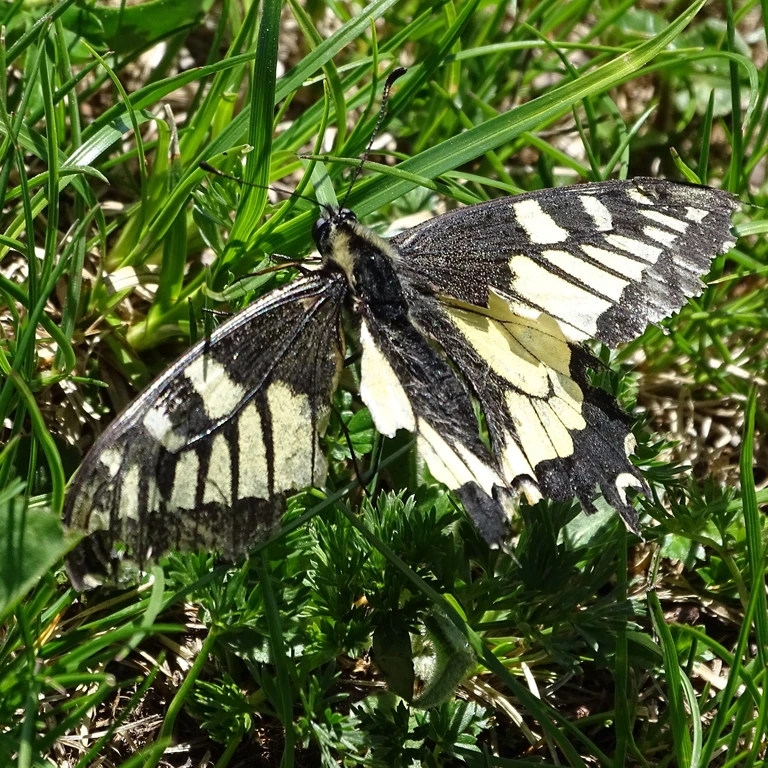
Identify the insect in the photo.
Papilio machaon
